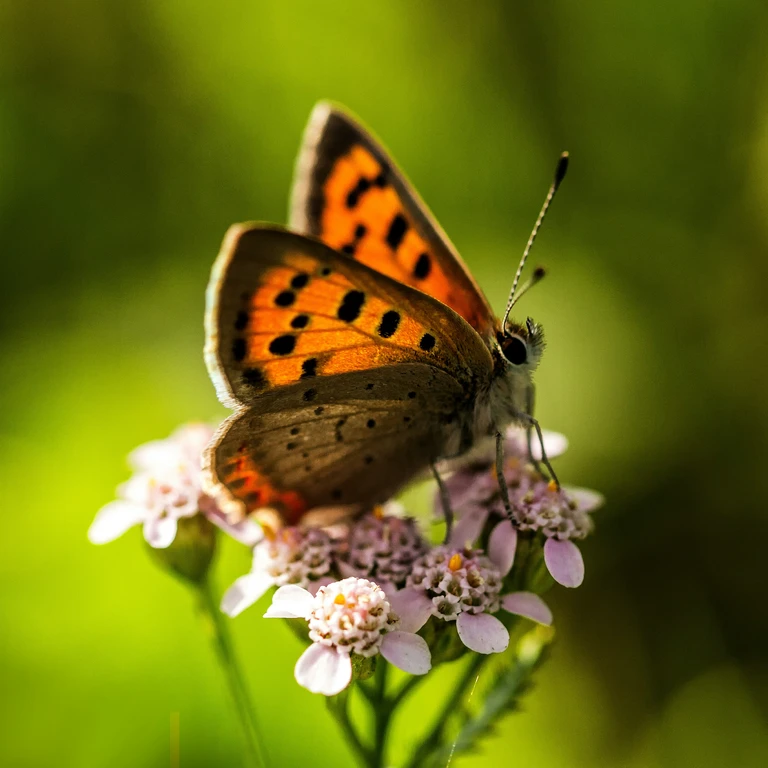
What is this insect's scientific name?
Lycaena phlaeas
